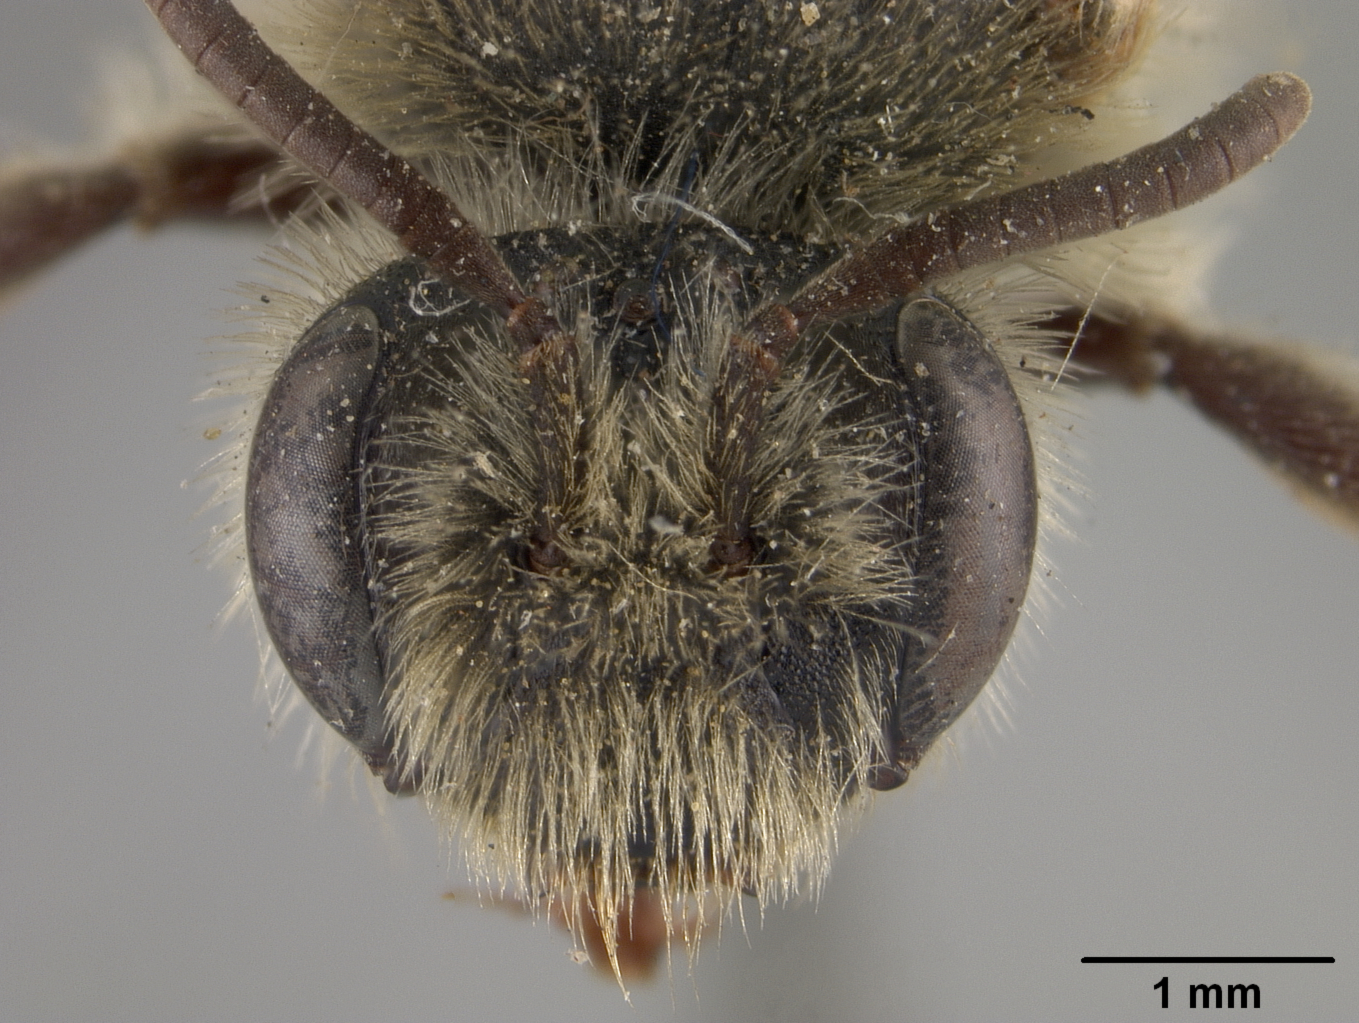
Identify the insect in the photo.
Andrena astragali
